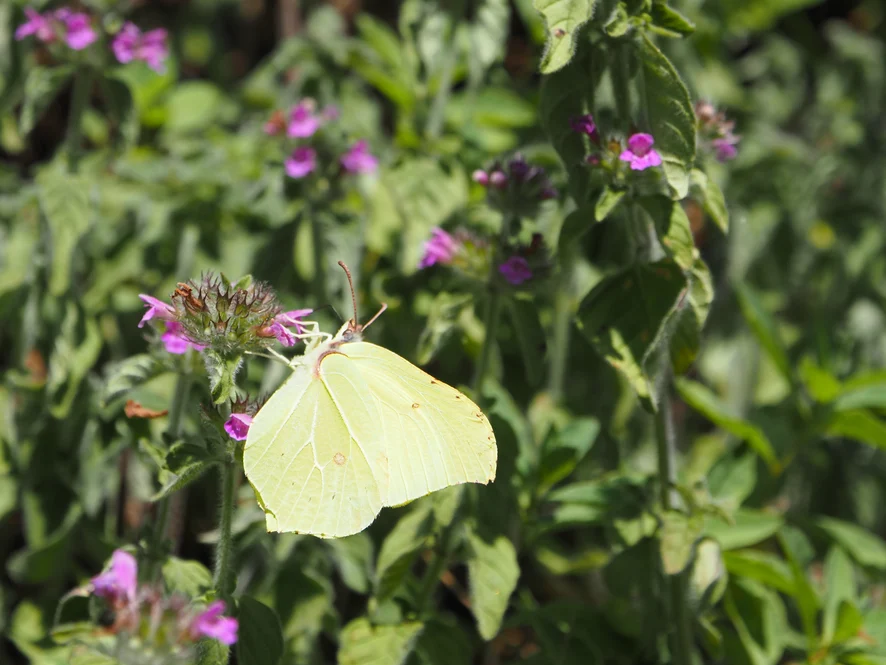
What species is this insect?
Gonepteryx rhamni
